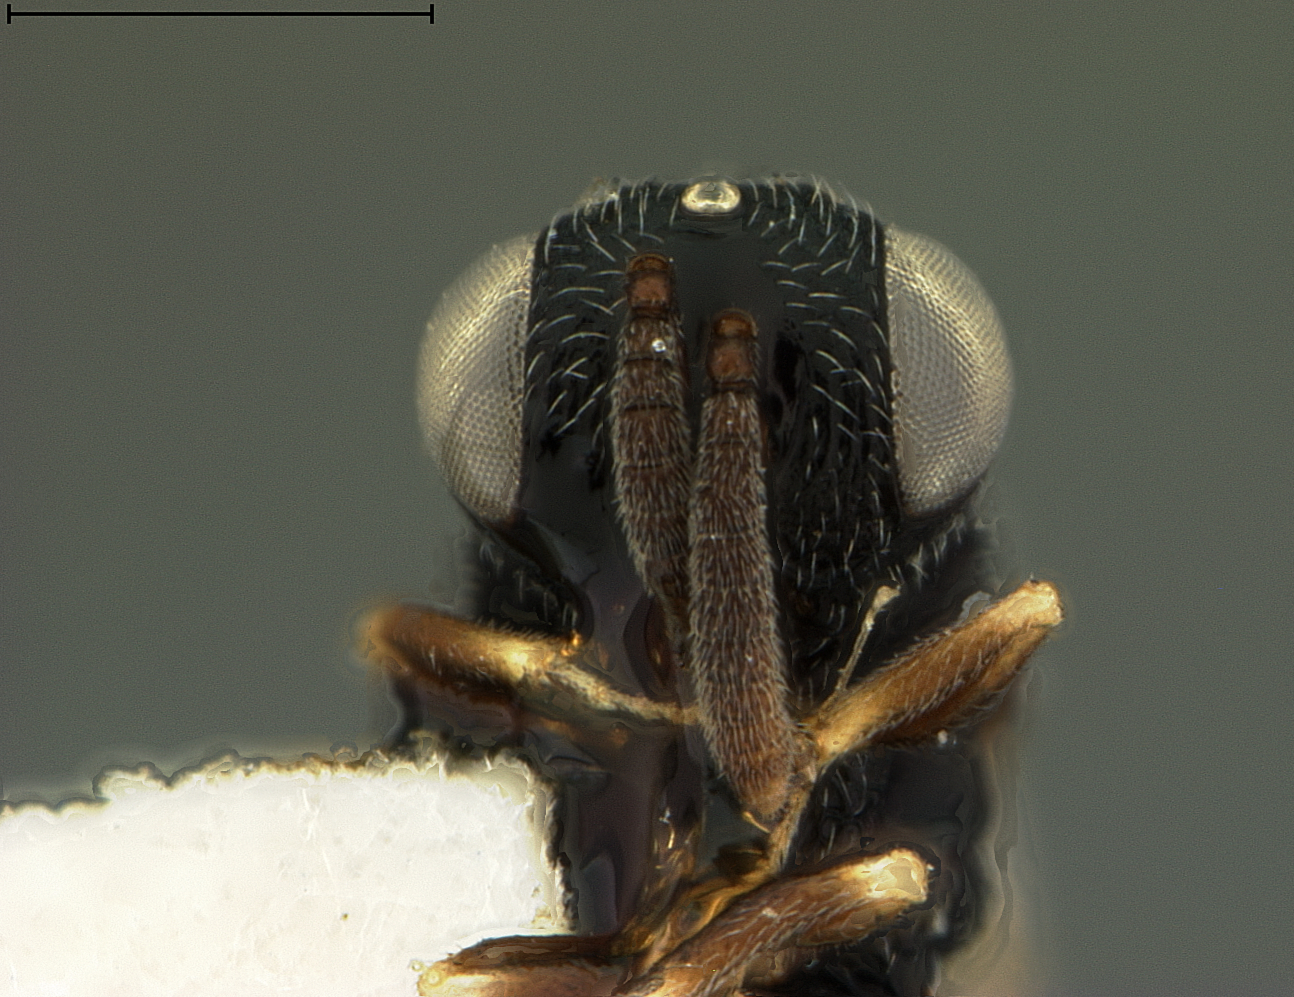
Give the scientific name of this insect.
Chalcis prodeniae
